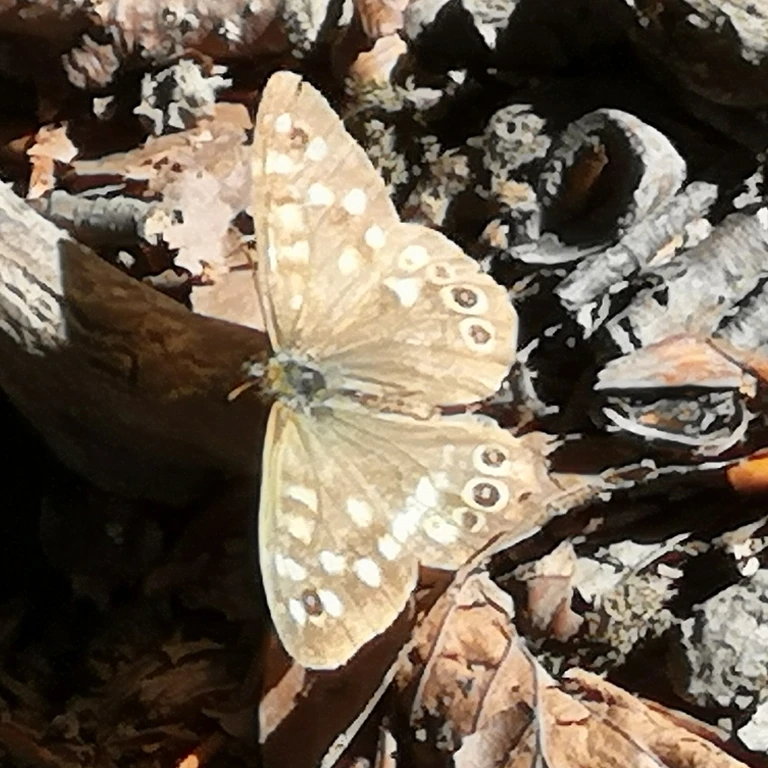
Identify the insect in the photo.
Pararge aegeria
